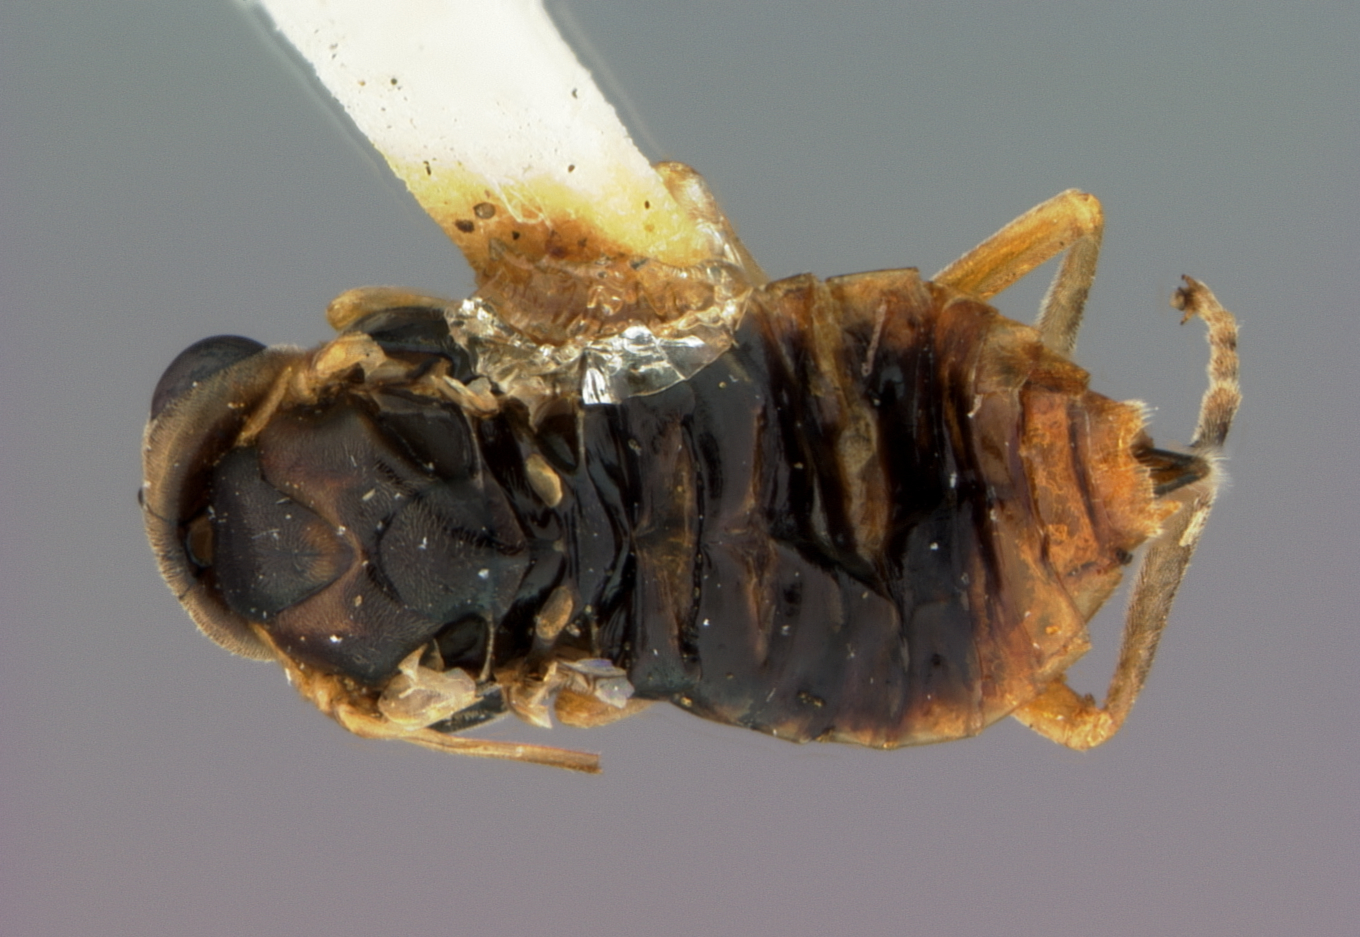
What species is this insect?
Hoplocampa koebelei
